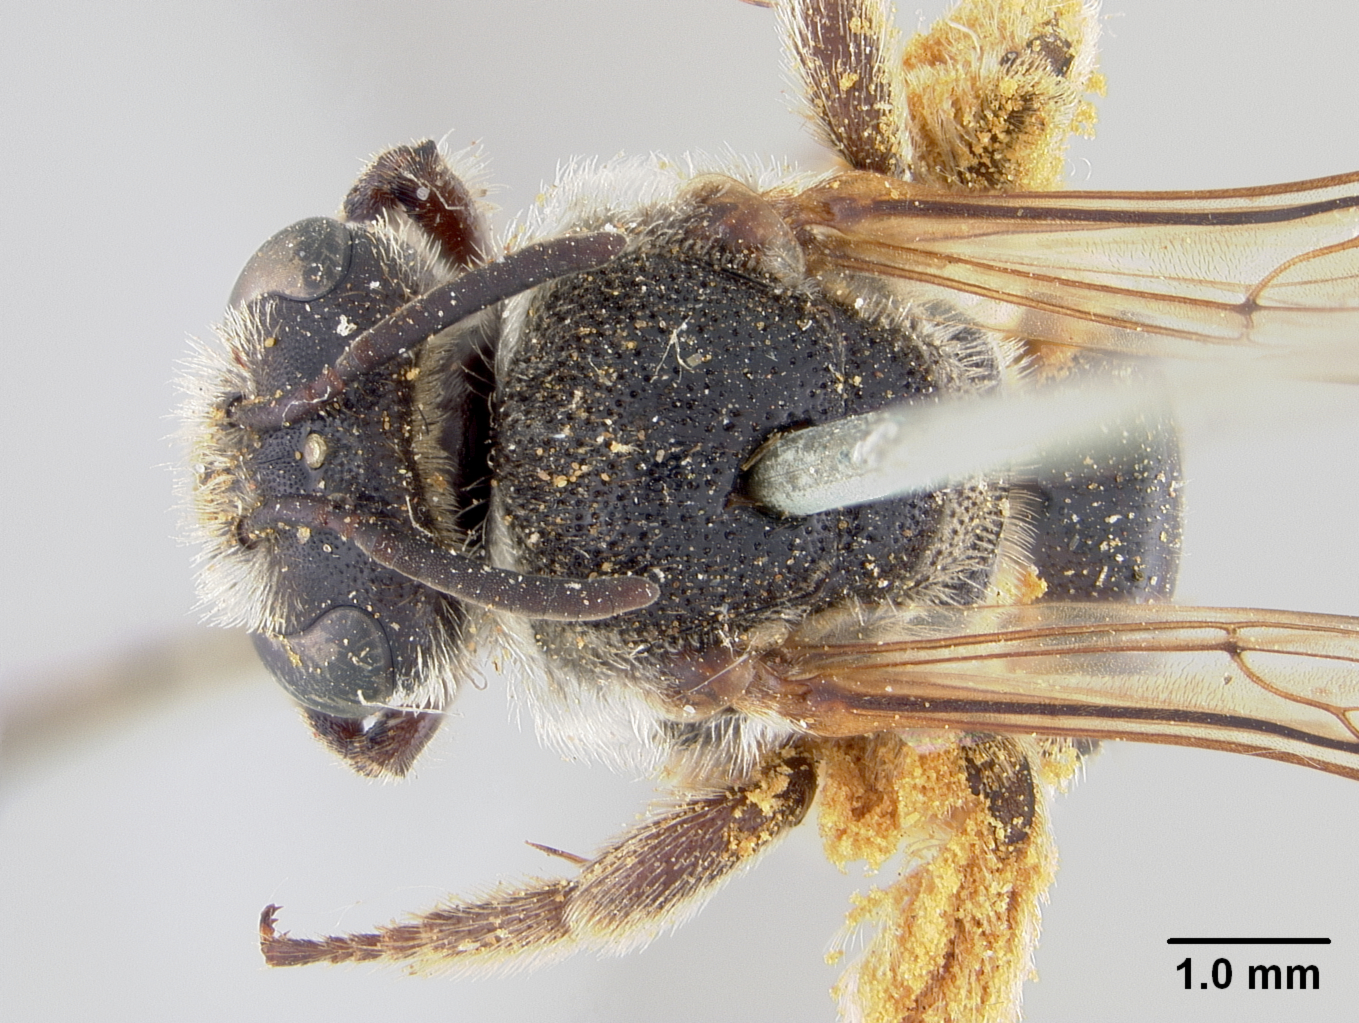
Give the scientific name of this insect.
Nomia mesillensis
